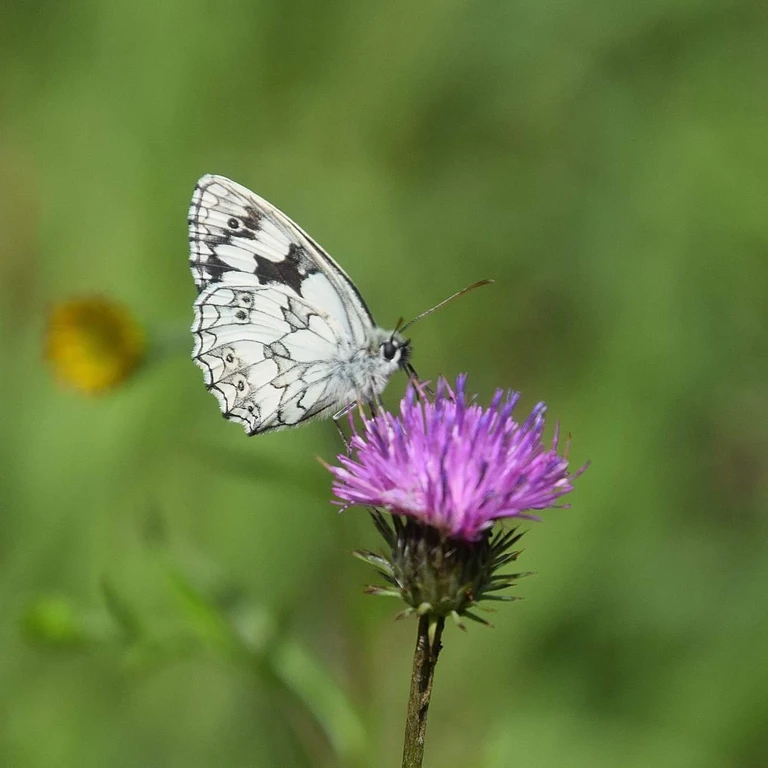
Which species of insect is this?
Melanargia galathea
